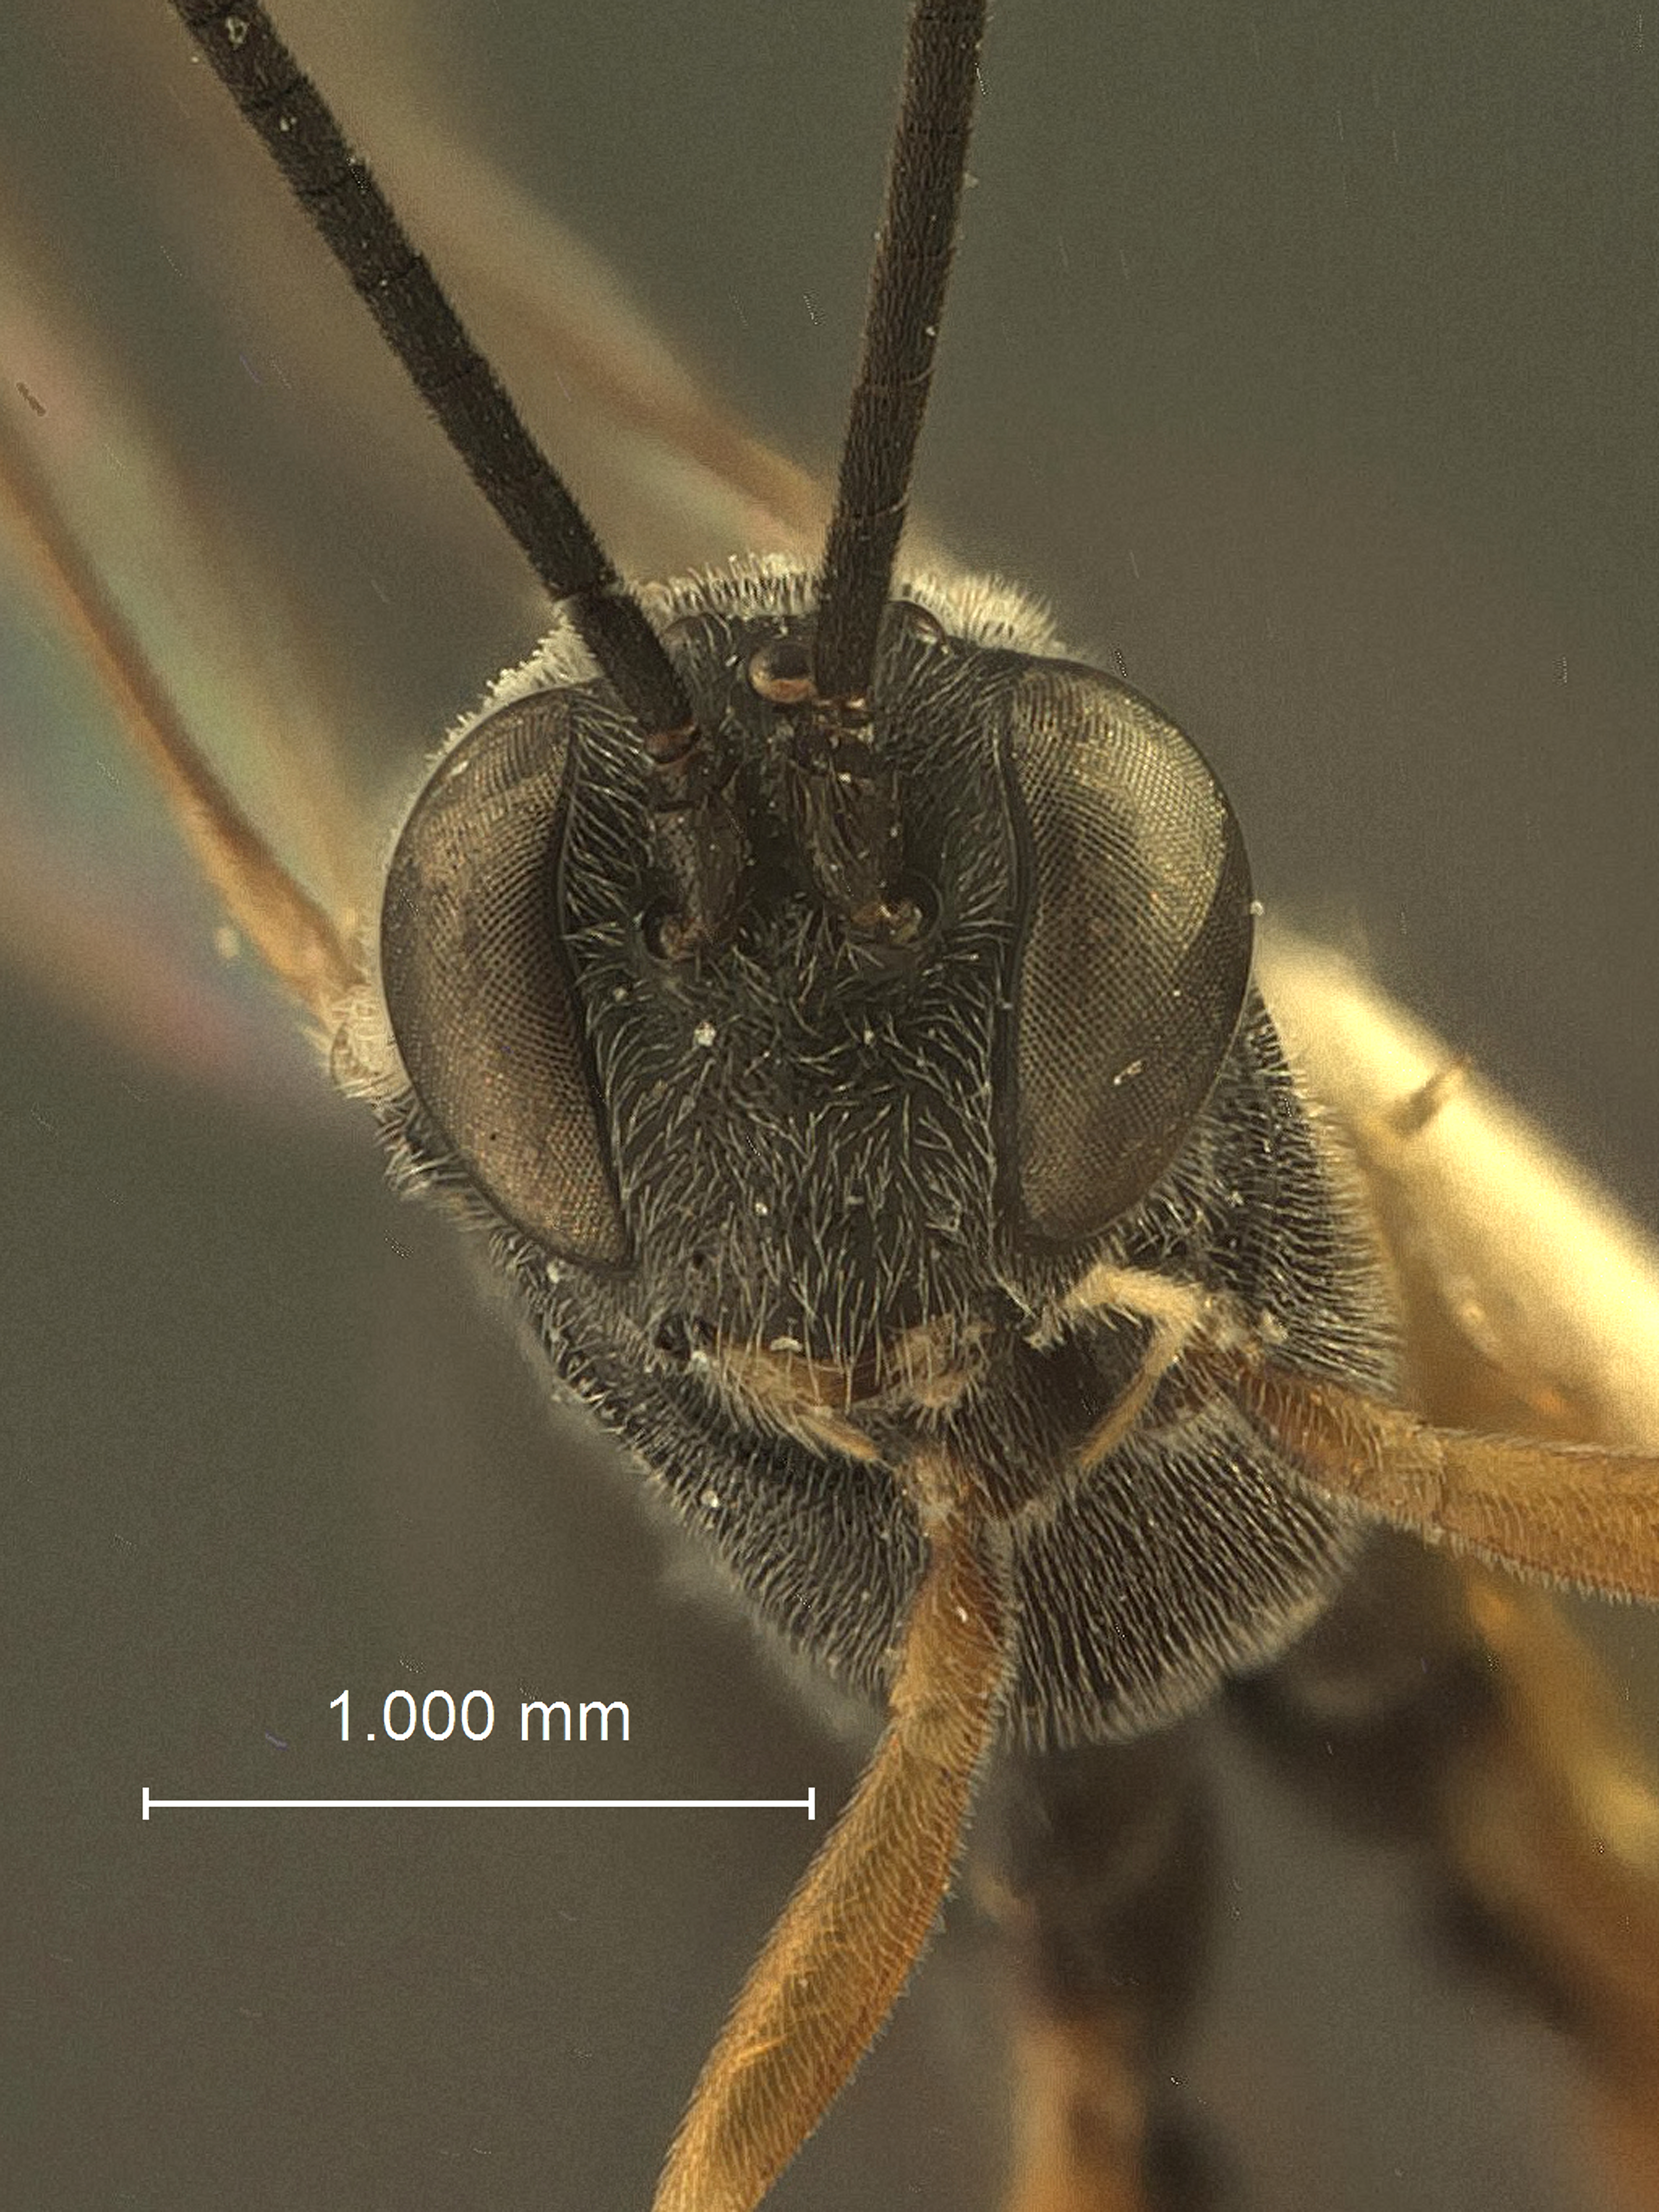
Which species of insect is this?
Sinophorus moroccoensis
